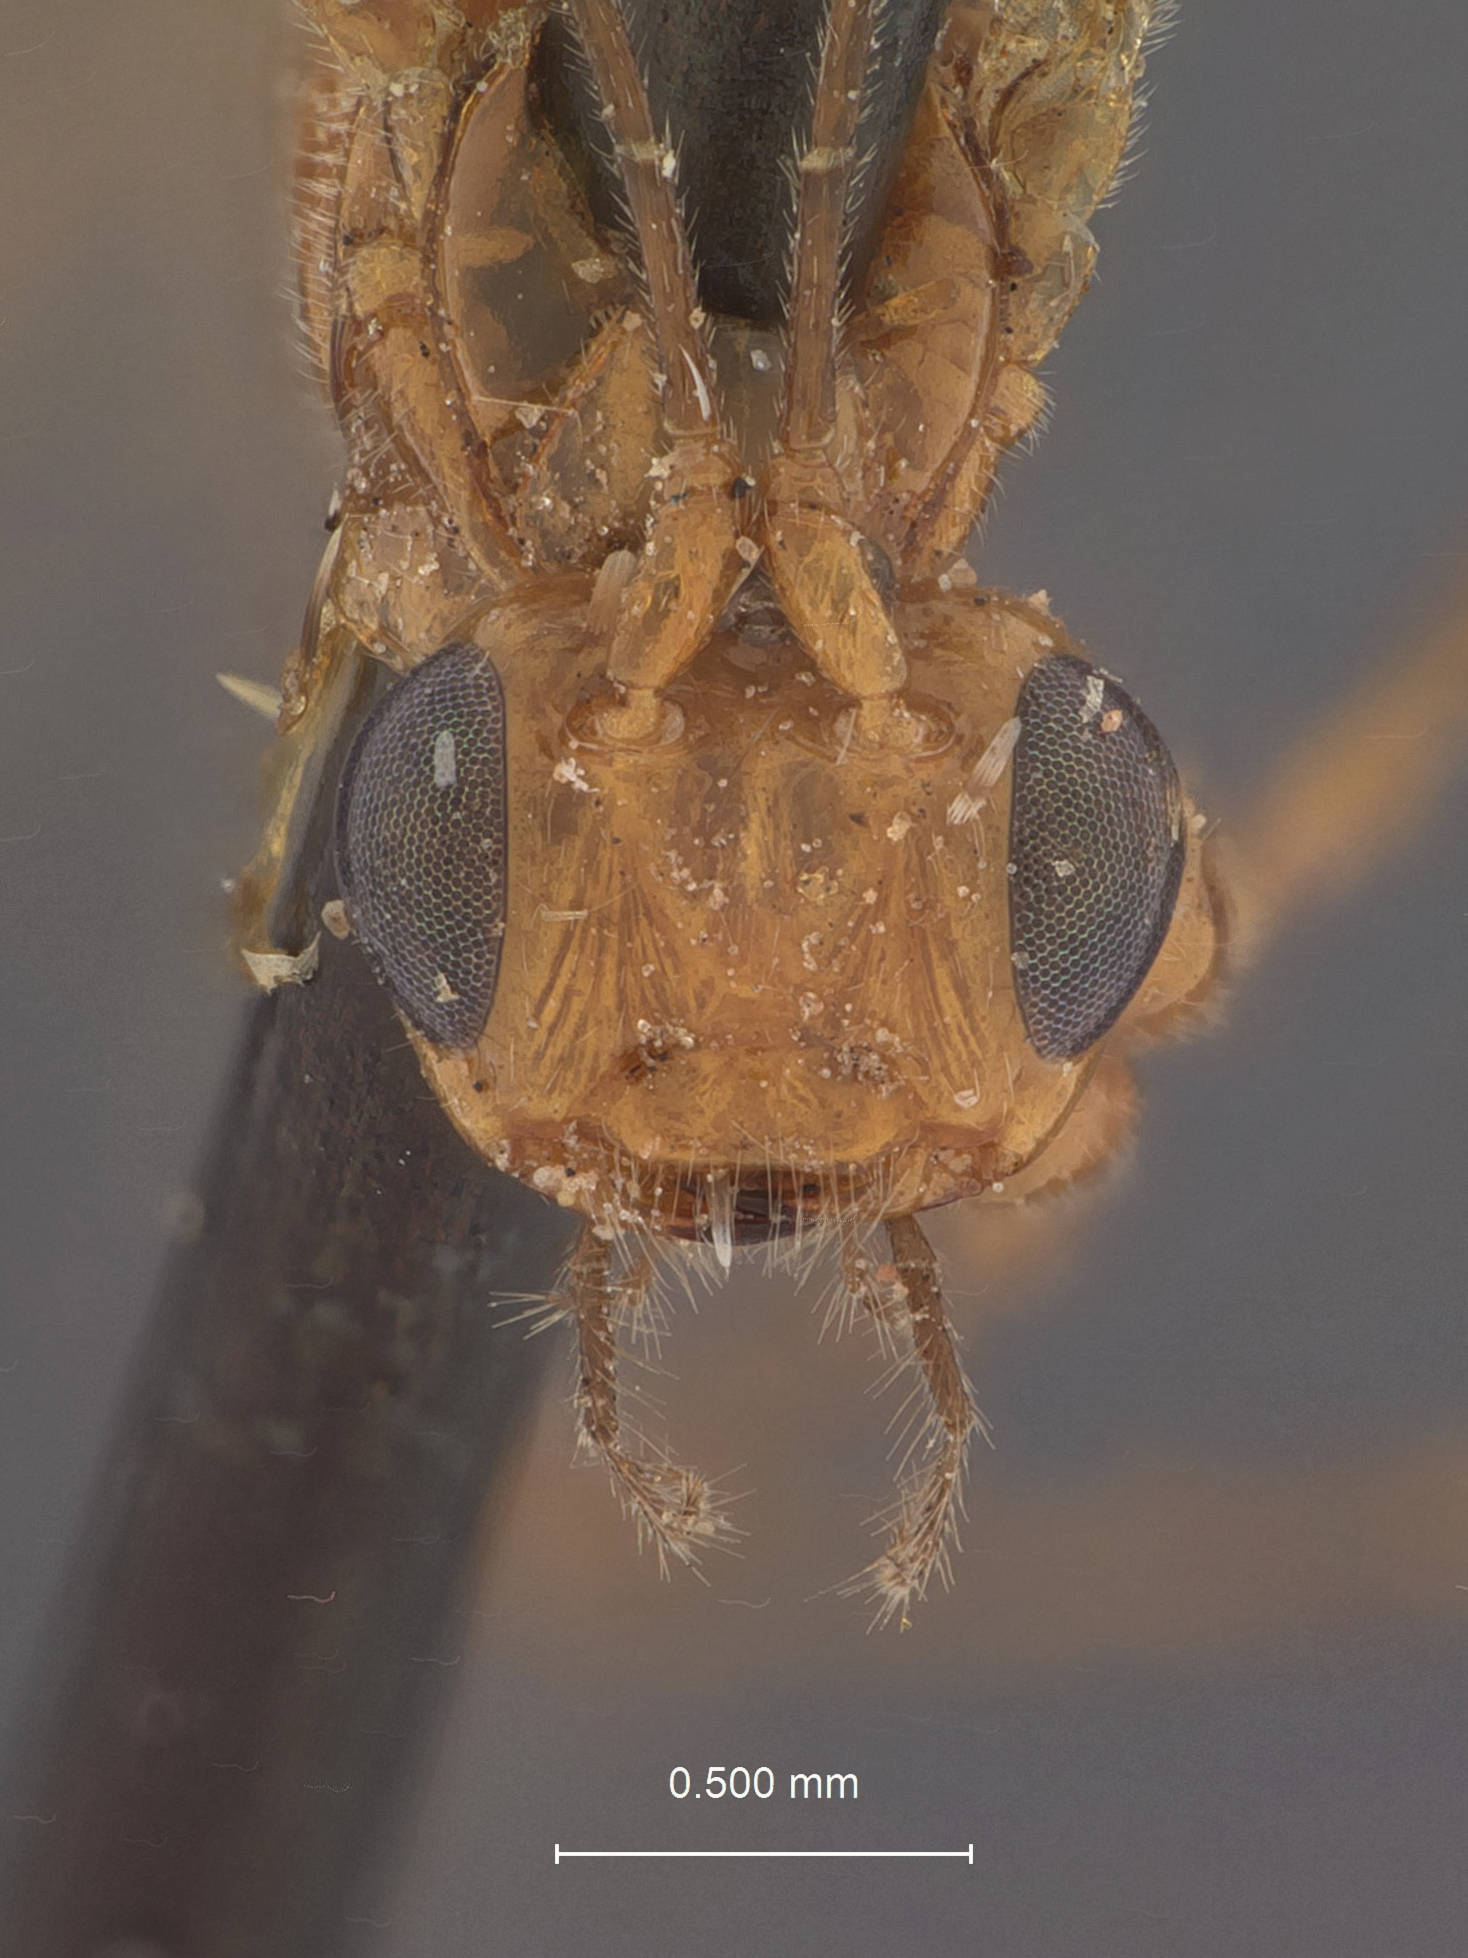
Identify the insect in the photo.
Macrocentrus pulchripennis
